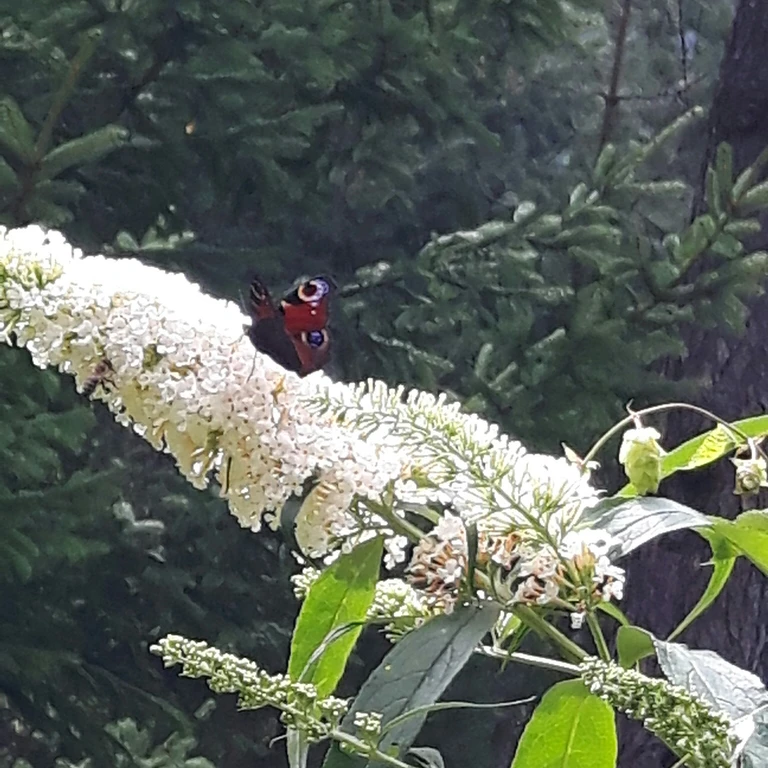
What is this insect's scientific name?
Aglais io
